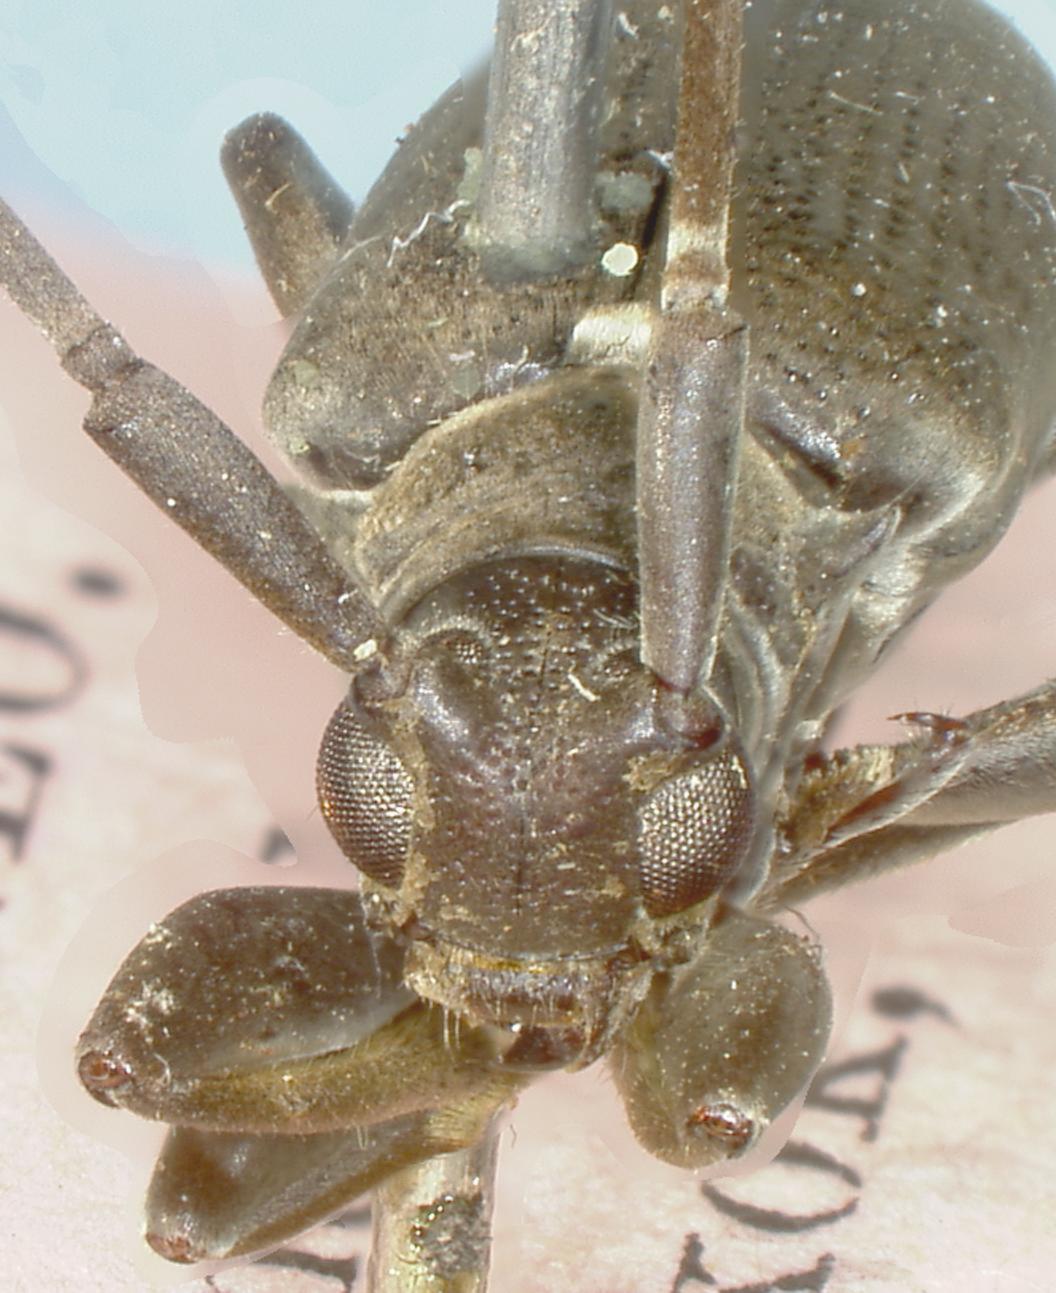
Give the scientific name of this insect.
Acalolepta unicolor (also Orsidis unicolor)
